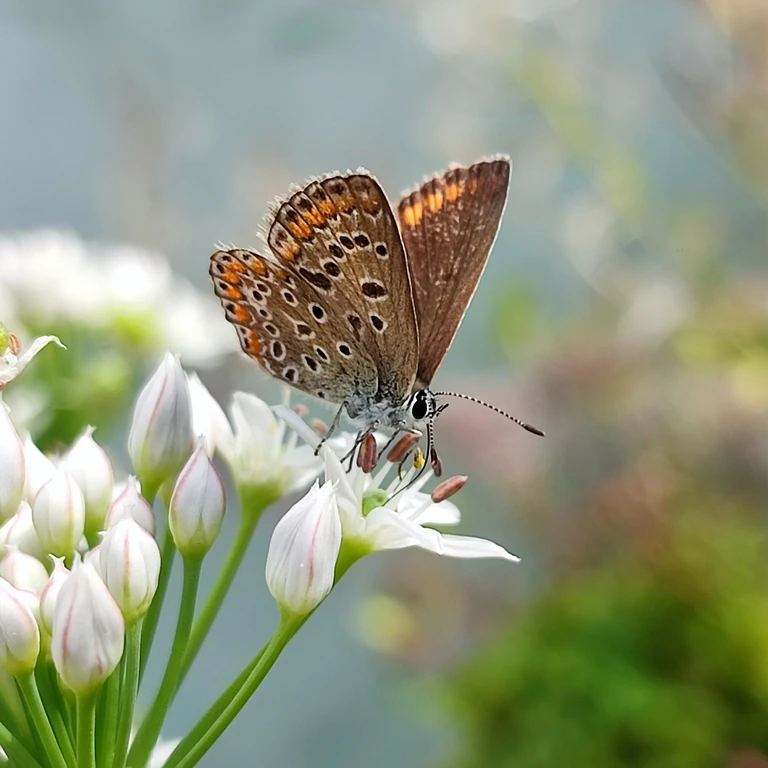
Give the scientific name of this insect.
Polyommatus icarus
